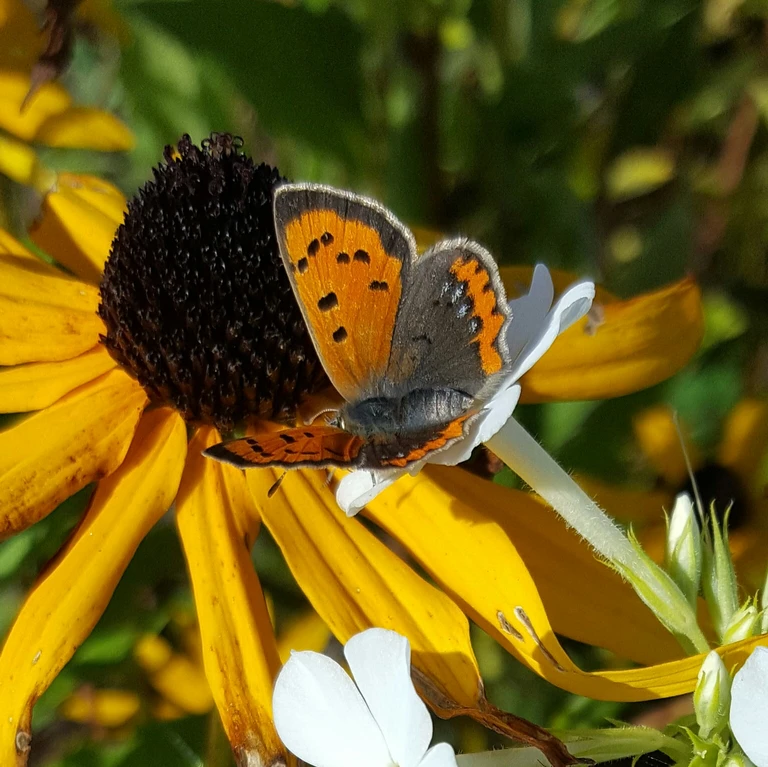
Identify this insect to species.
Lycaena phlaeas
